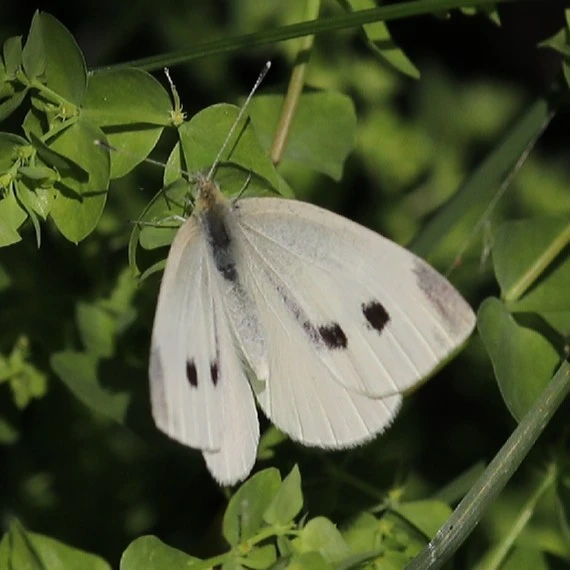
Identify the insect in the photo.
Pieris rapae
